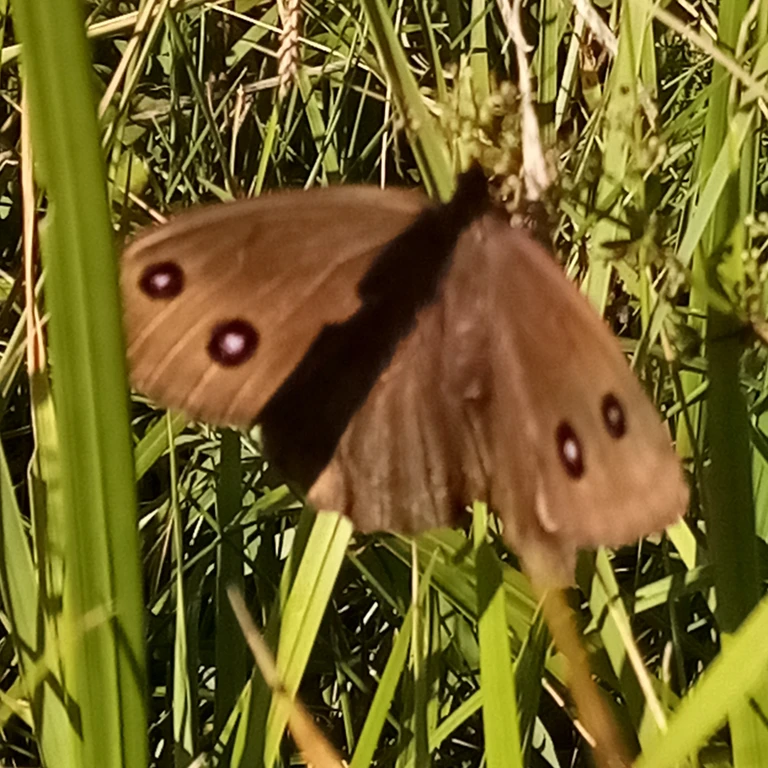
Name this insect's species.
Minois dryas
